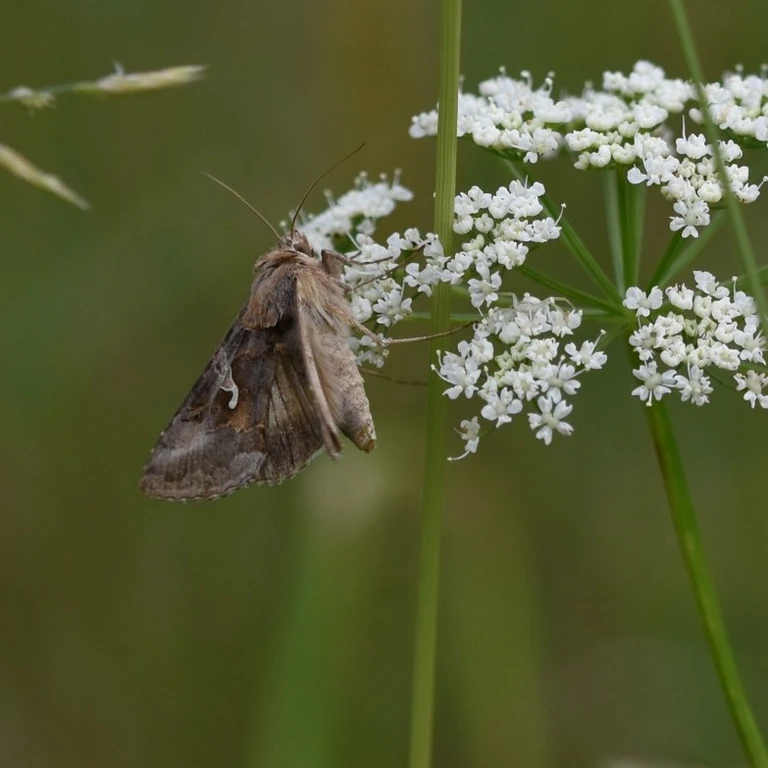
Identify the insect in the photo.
Autographa gamma
